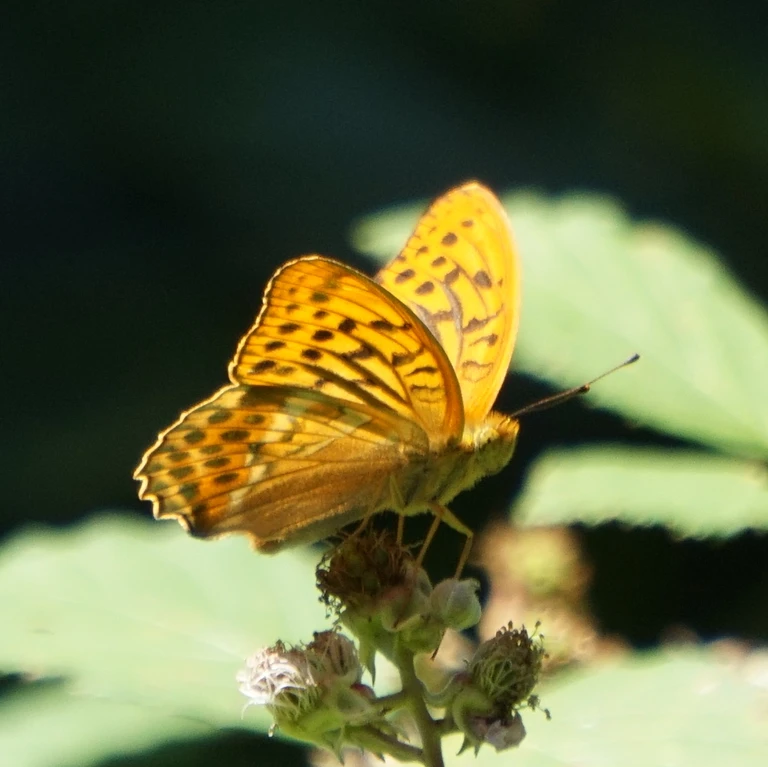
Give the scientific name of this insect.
Argynnis paphia
